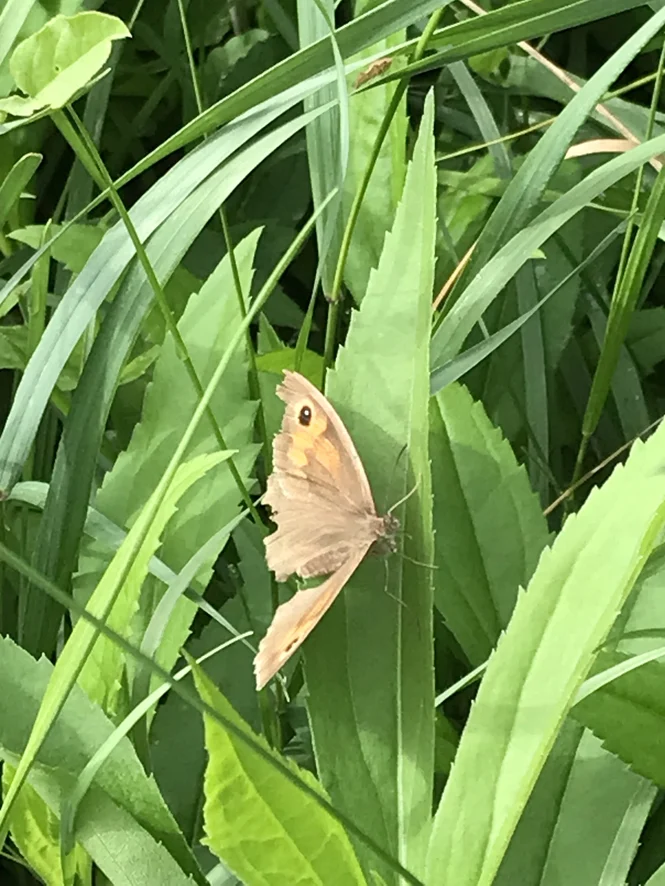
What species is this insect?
Maniola jurtina
